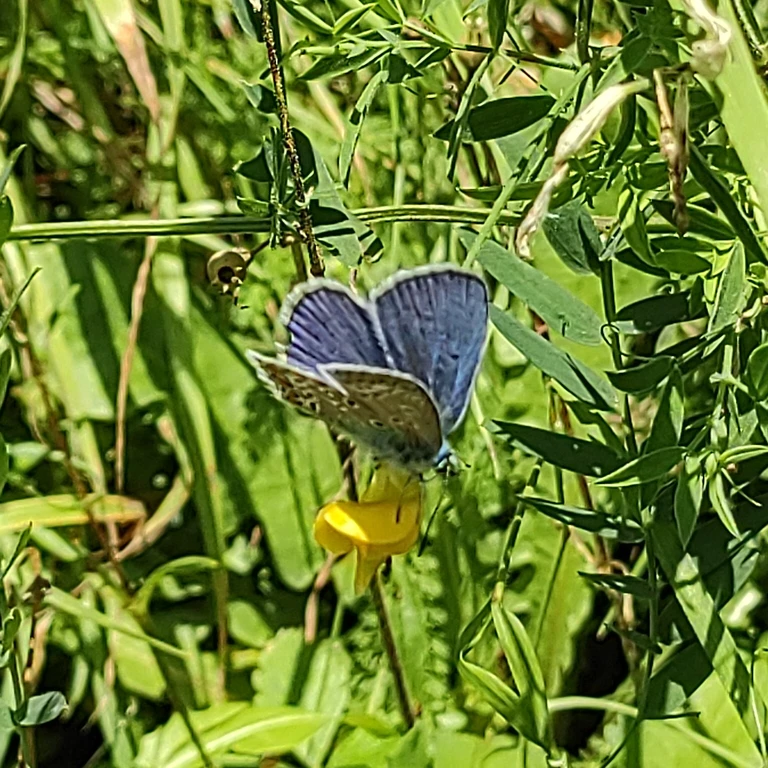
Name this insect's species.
Polyommatus icarus
